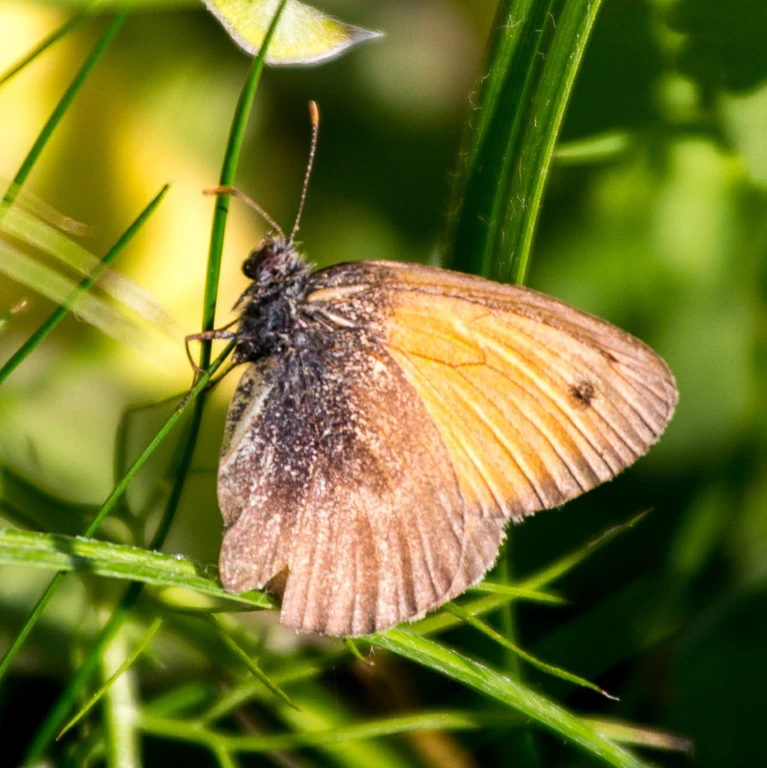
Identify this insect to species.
Coenonympha pamphilus
